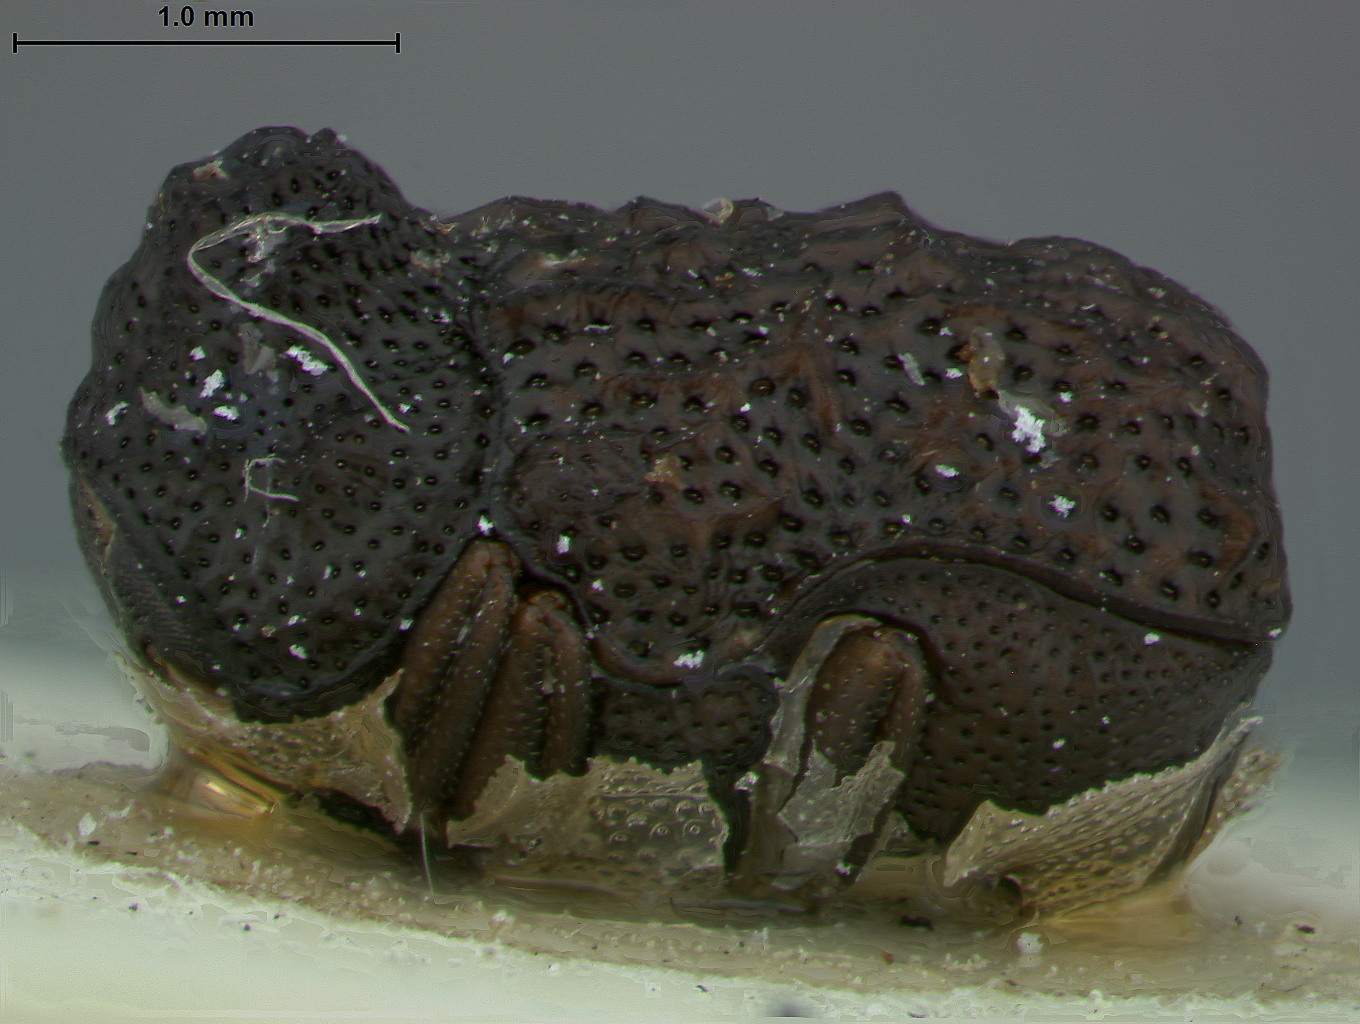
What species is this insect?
Chlamisus geniculatus
